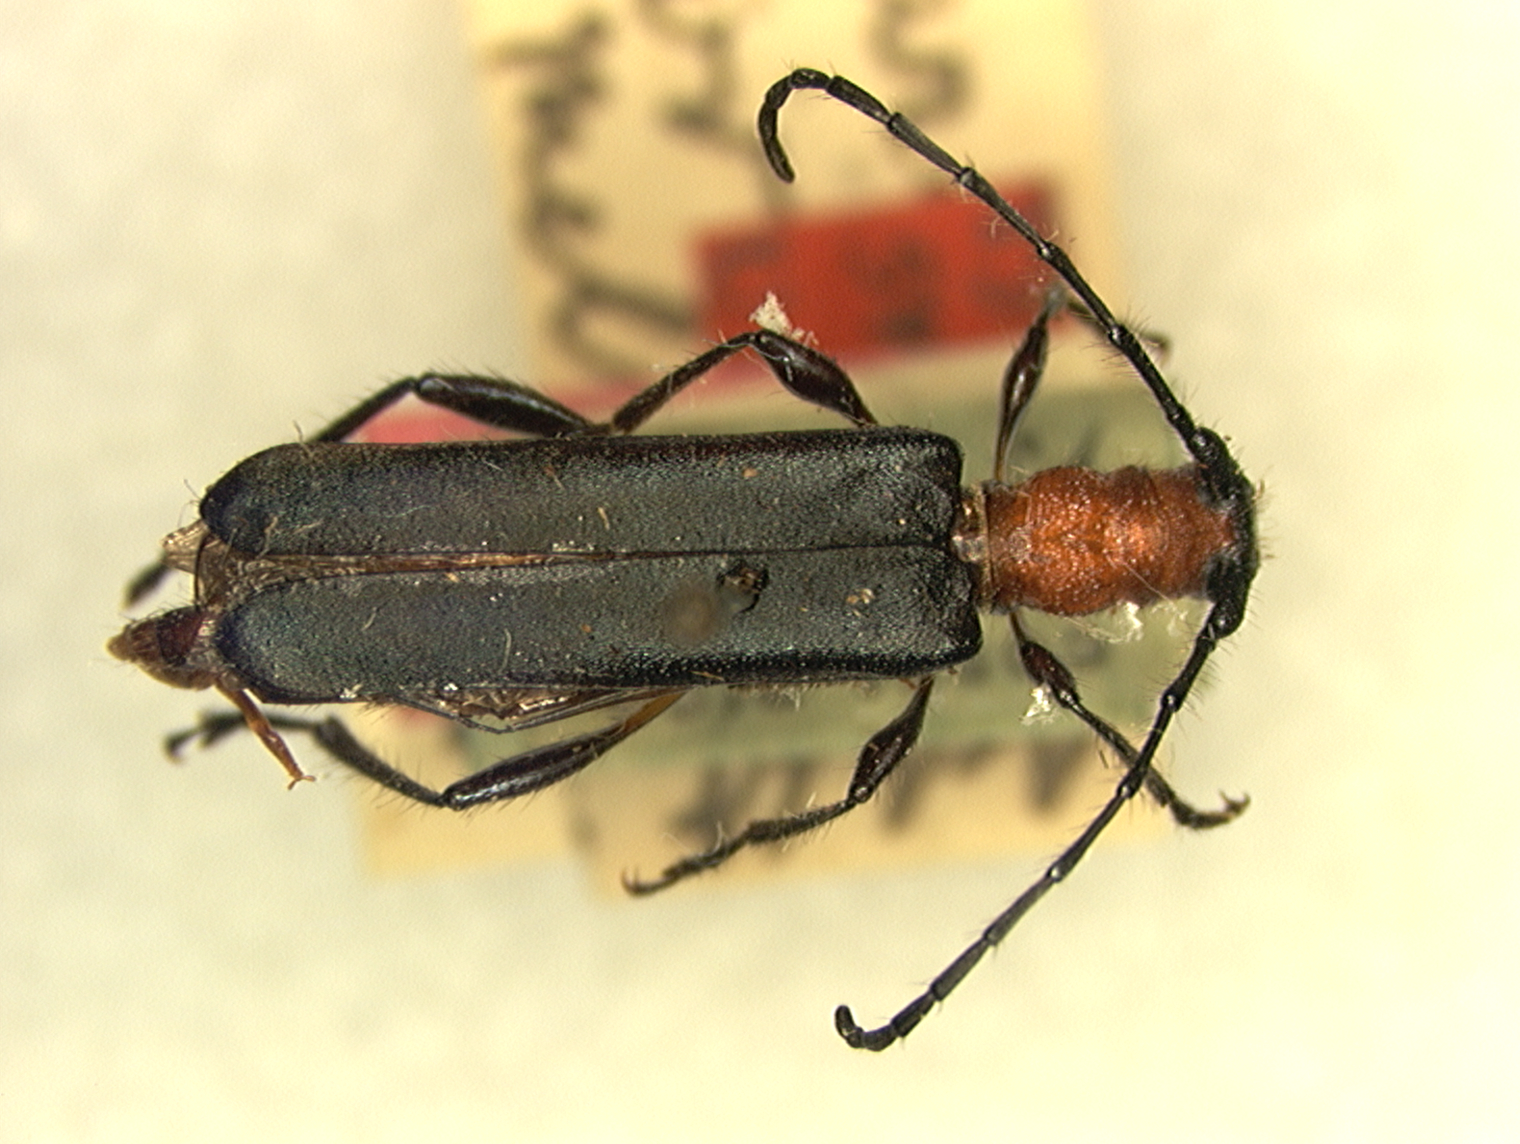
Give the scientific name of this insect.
Eucharassus bicolor
